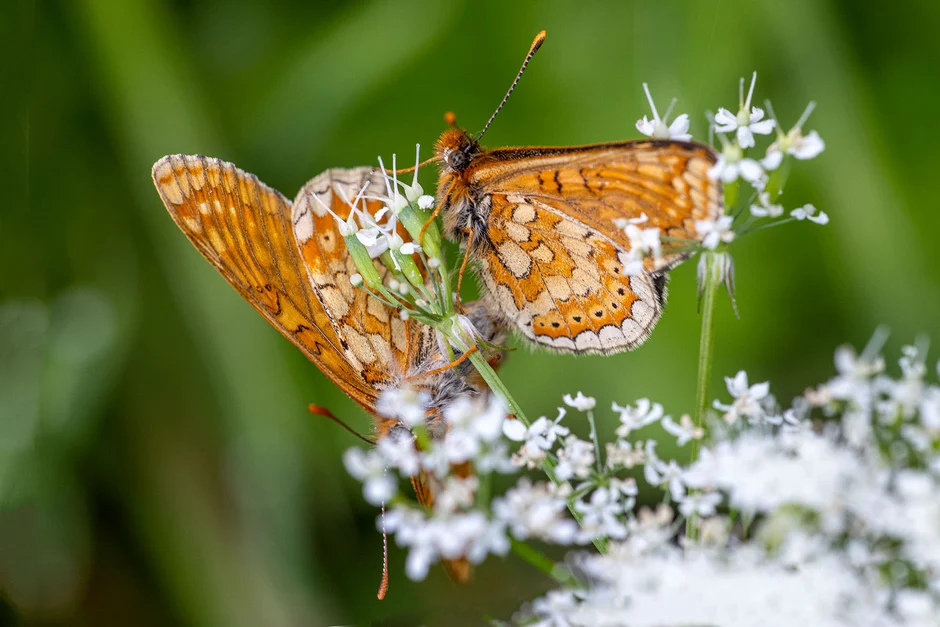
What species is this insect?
Euphydryas aurinia
